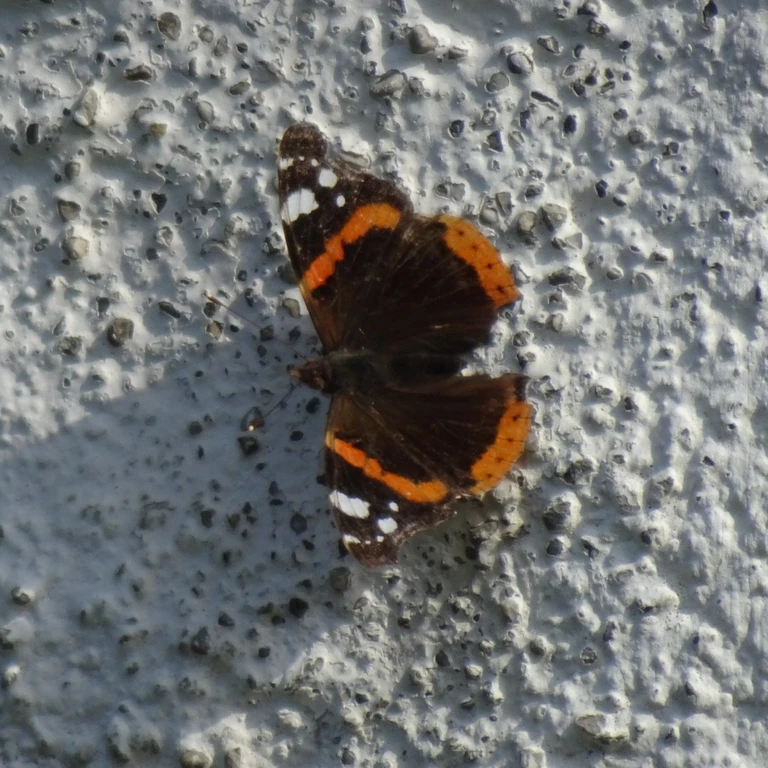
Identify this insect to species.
Vanessa atalanta
